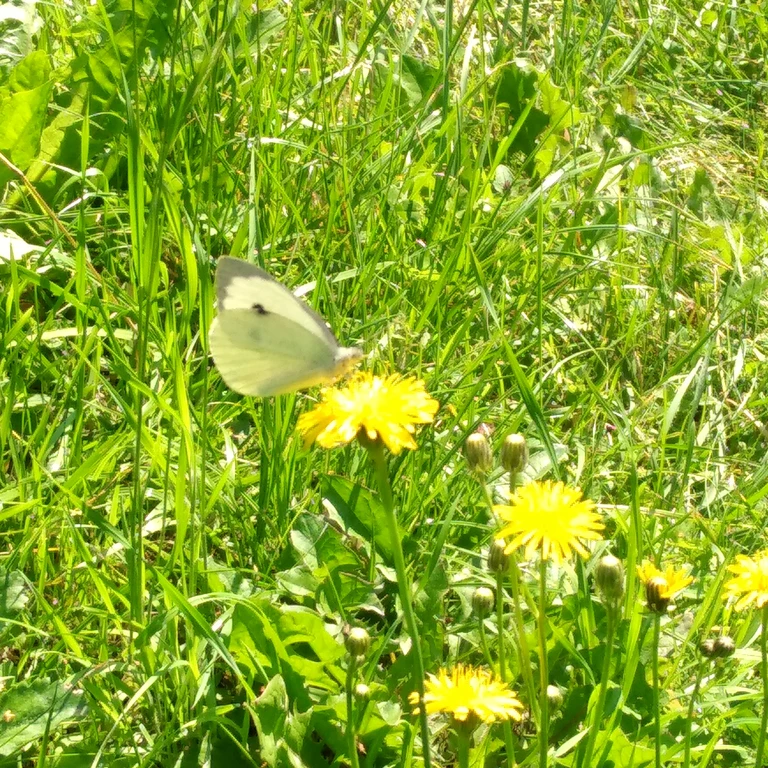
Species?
Pieris brassicae
